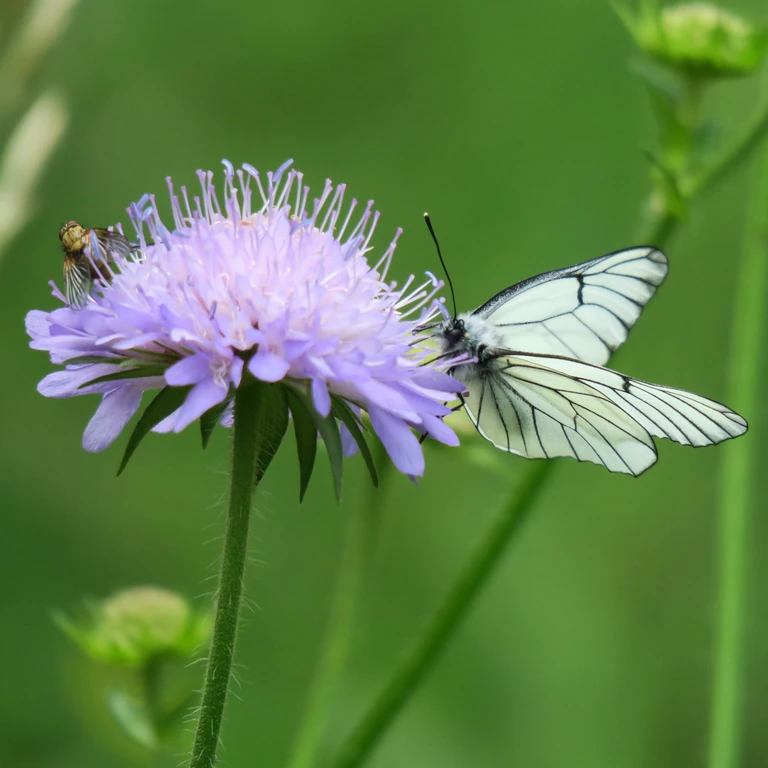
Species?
Aporia crataegi
